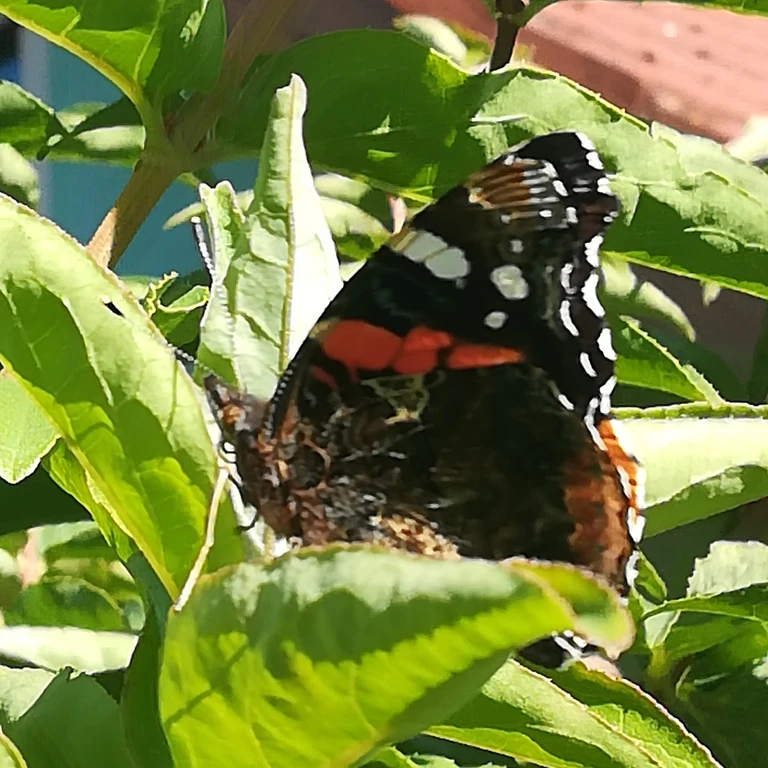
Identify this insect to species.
Vanessa atalanta
